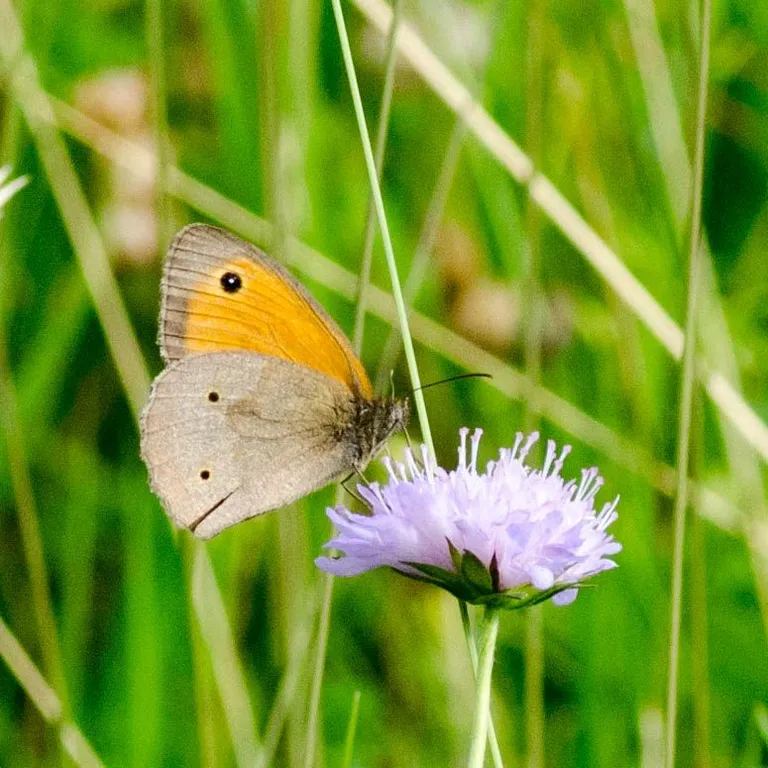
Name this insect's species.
Maniola jurtina
